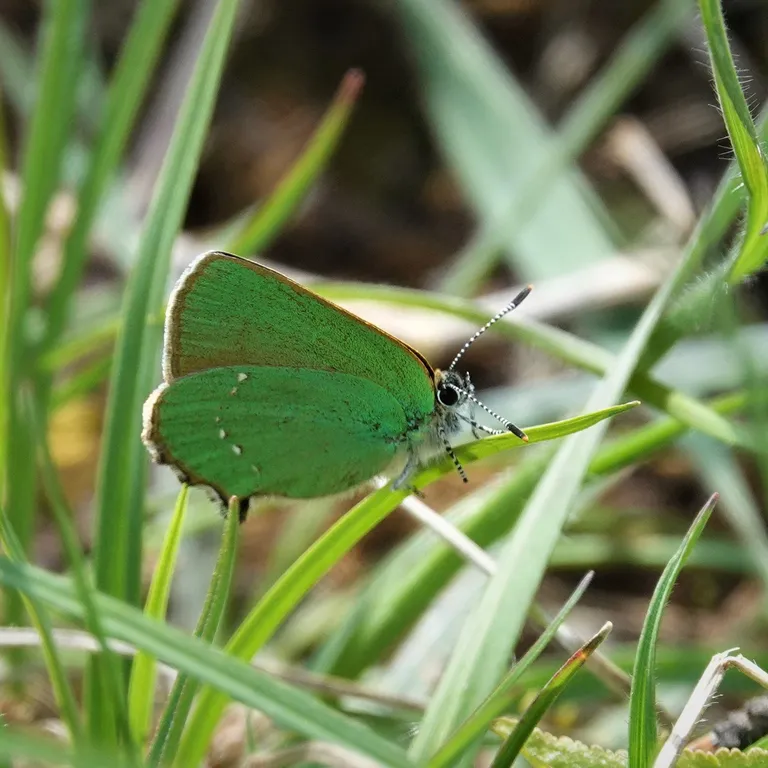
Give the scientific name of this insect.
Callophrys rubi
